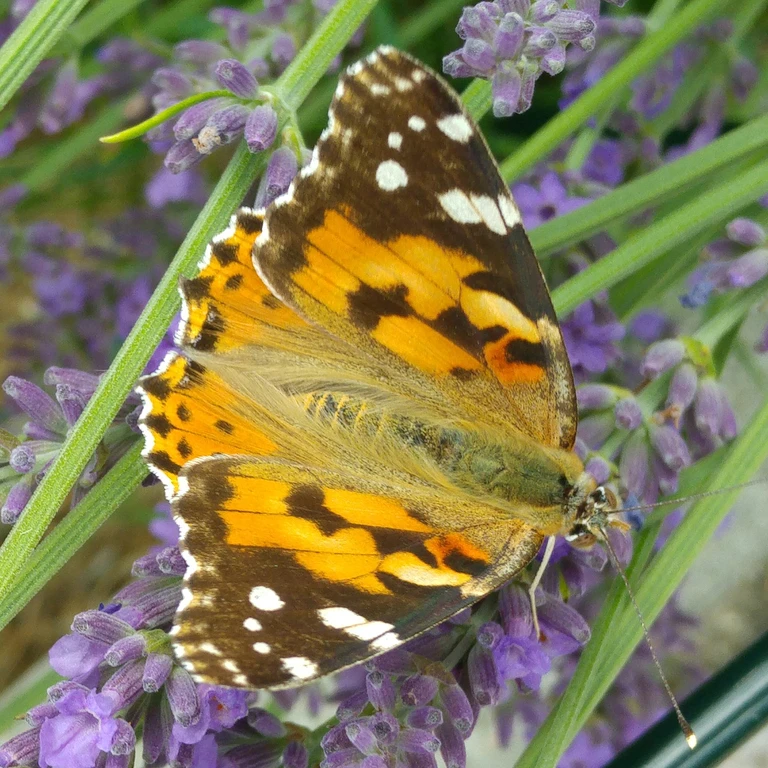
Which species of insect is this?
Vanessa cardui
